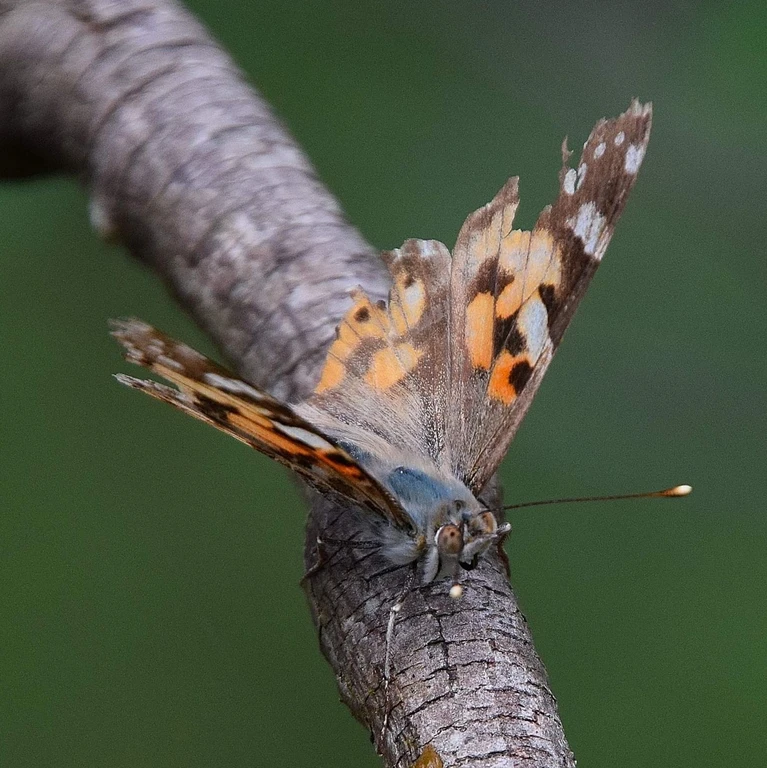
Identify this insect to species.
Vanessa cardui
